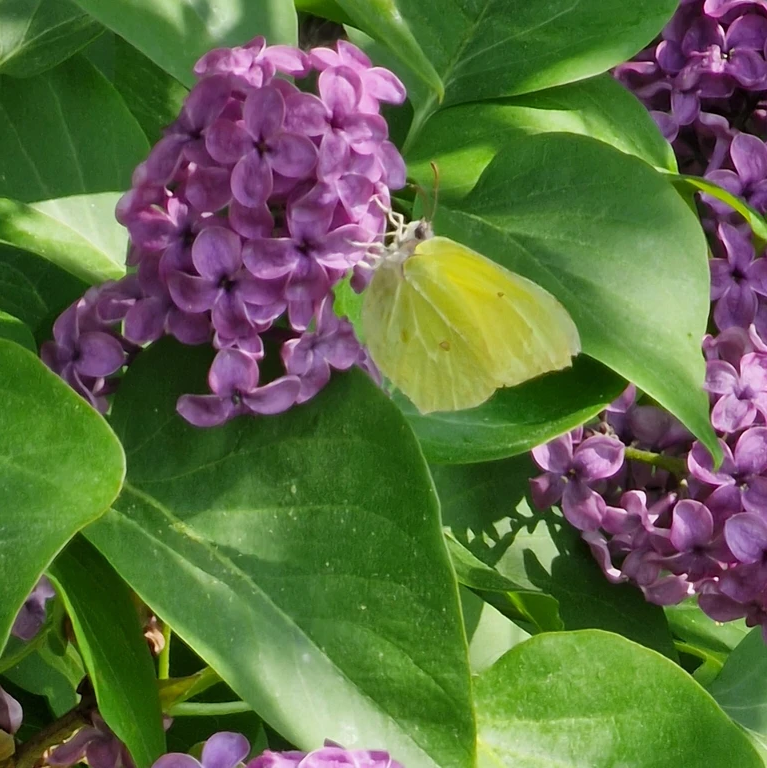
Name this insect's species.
Gonepteryx rhamni
